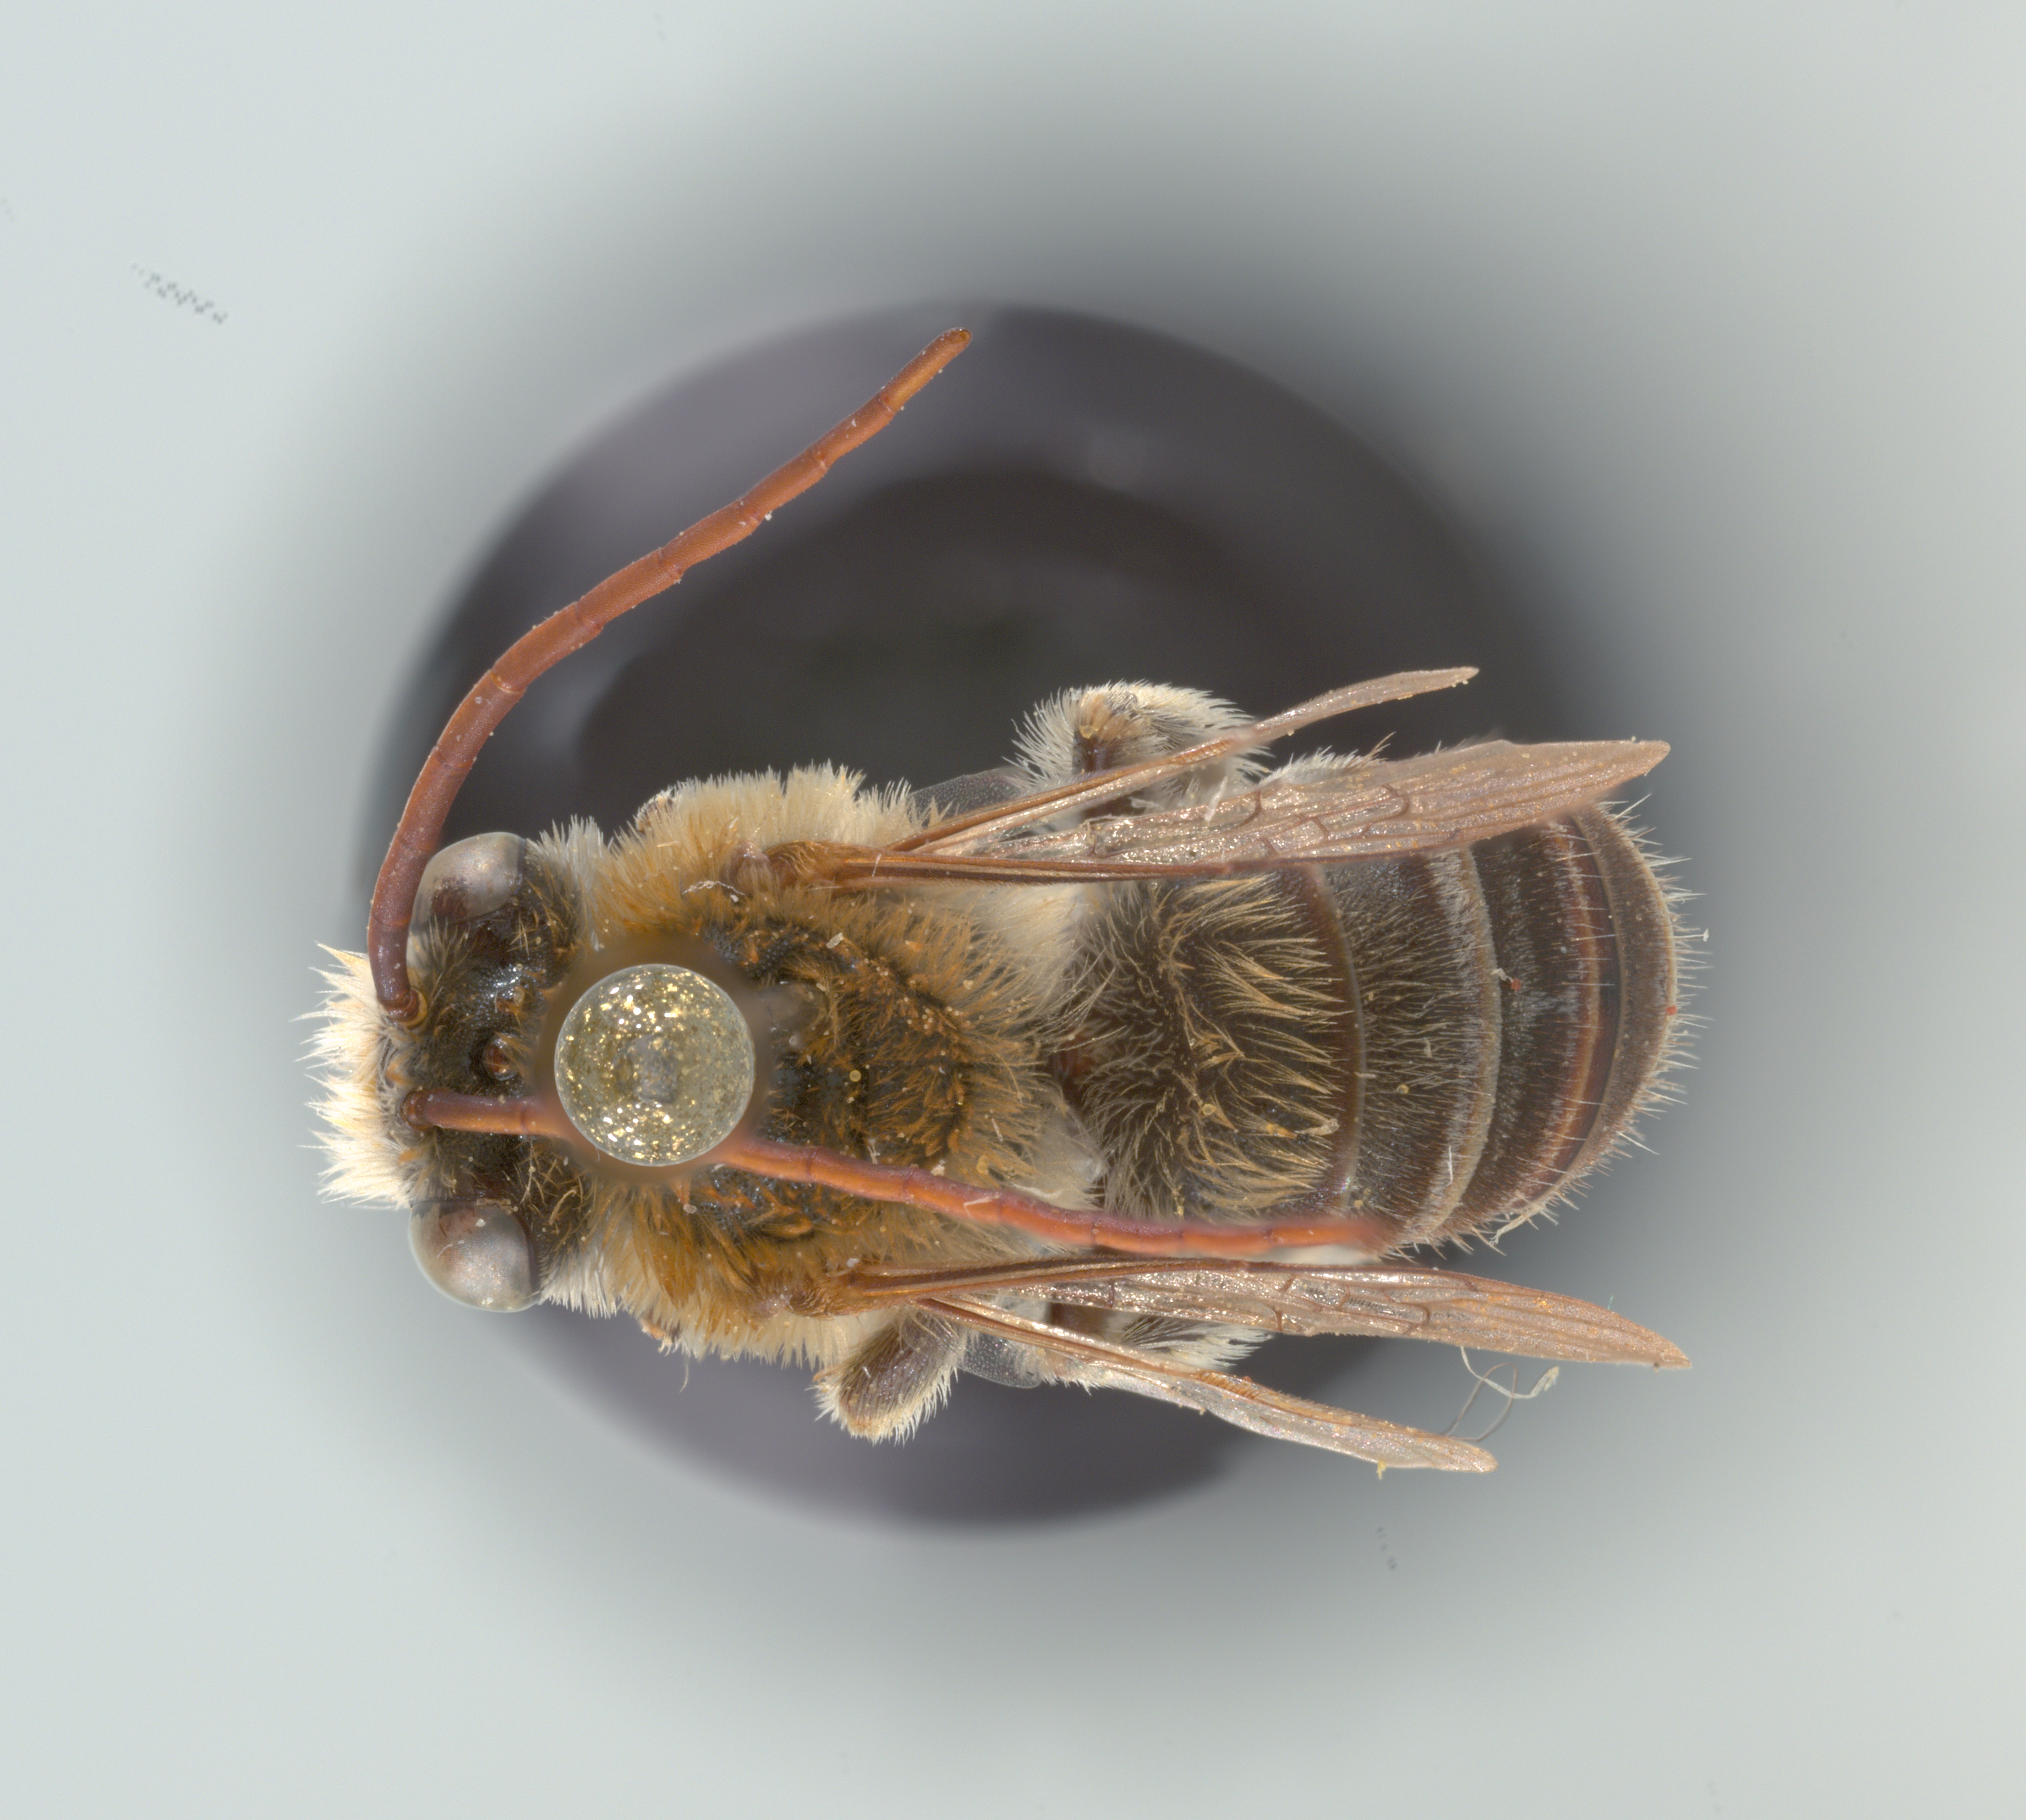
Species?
Xenoglossa perconcinna
